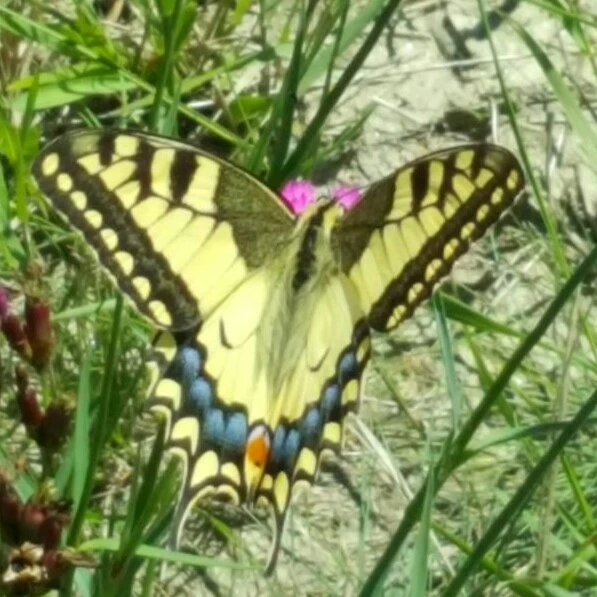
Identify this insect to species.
Papilio machaon
